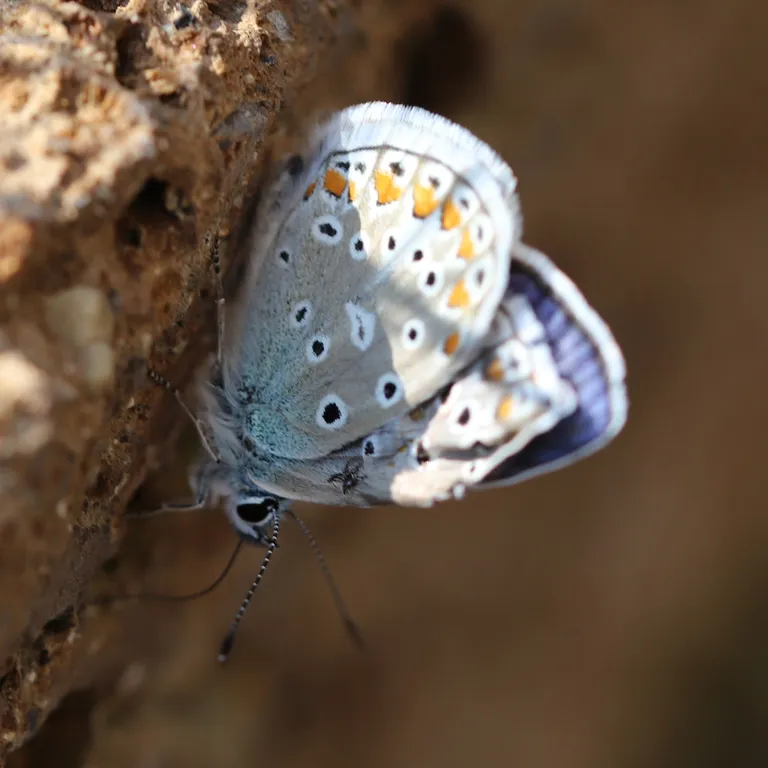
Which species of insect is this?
Polyommatus icarus
